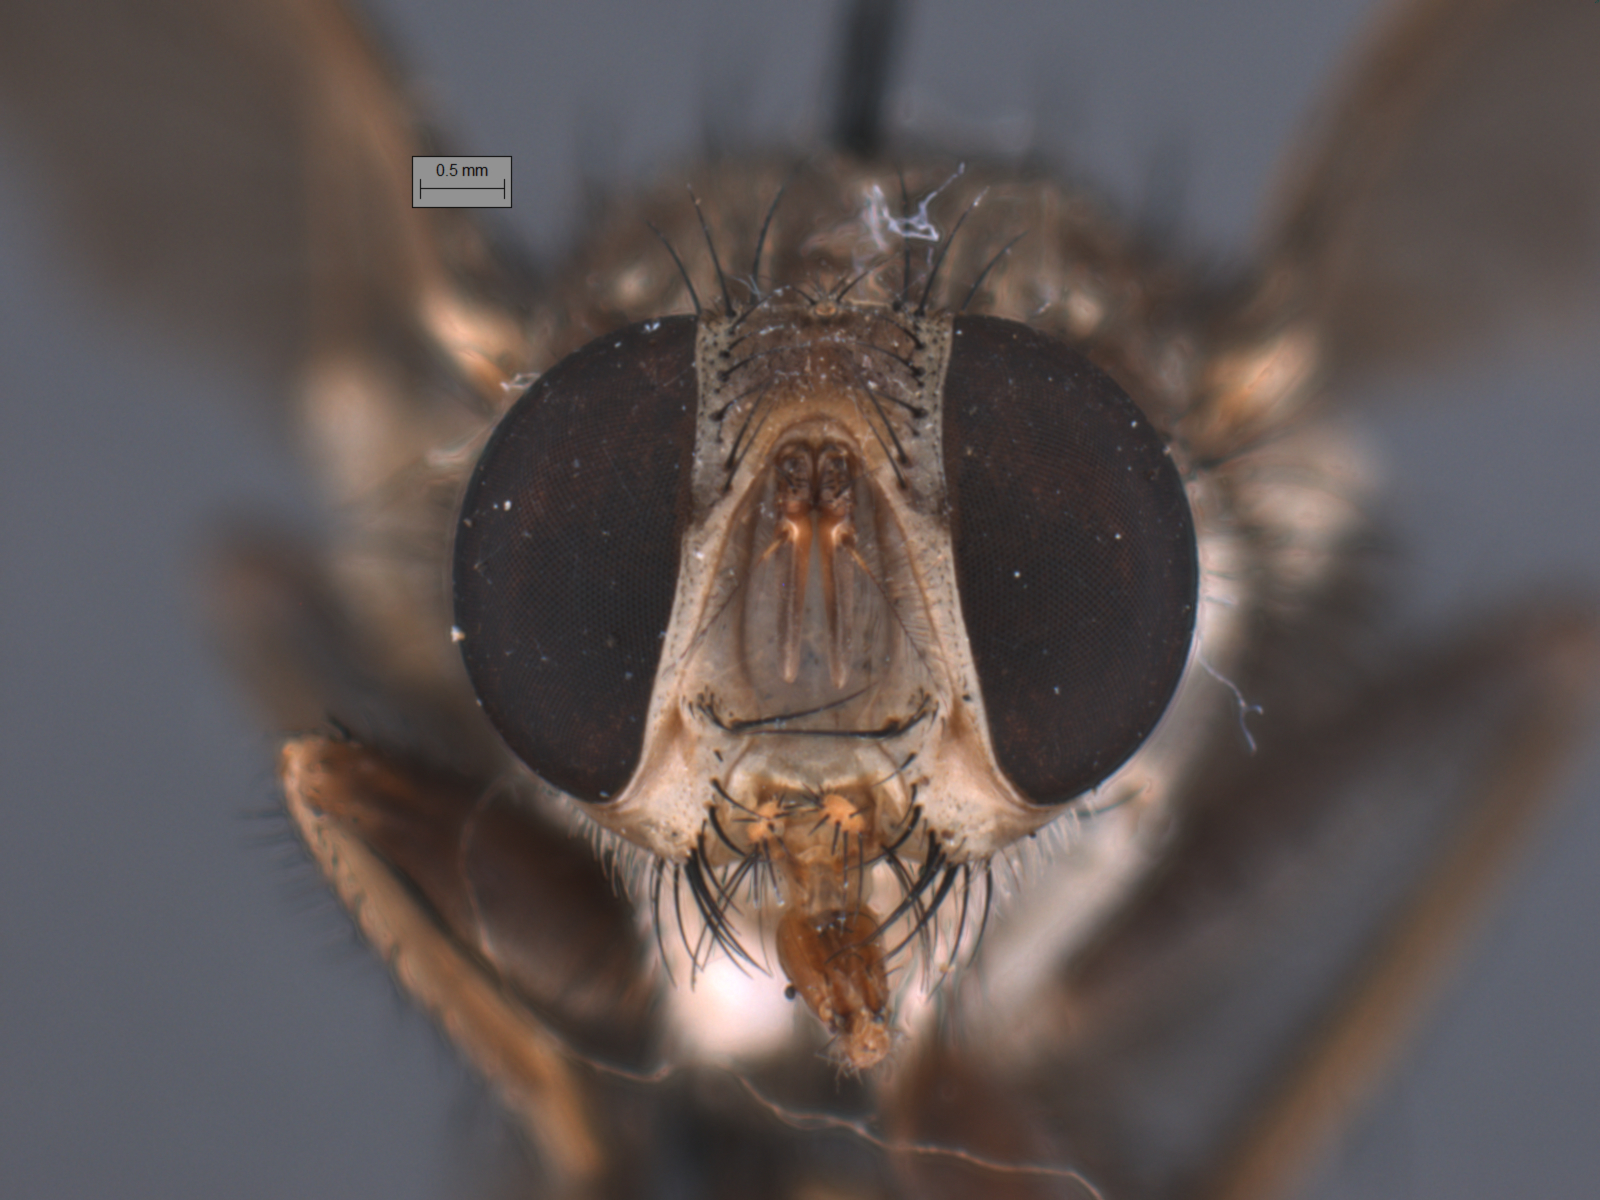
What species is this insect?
Bengalia emarginata
